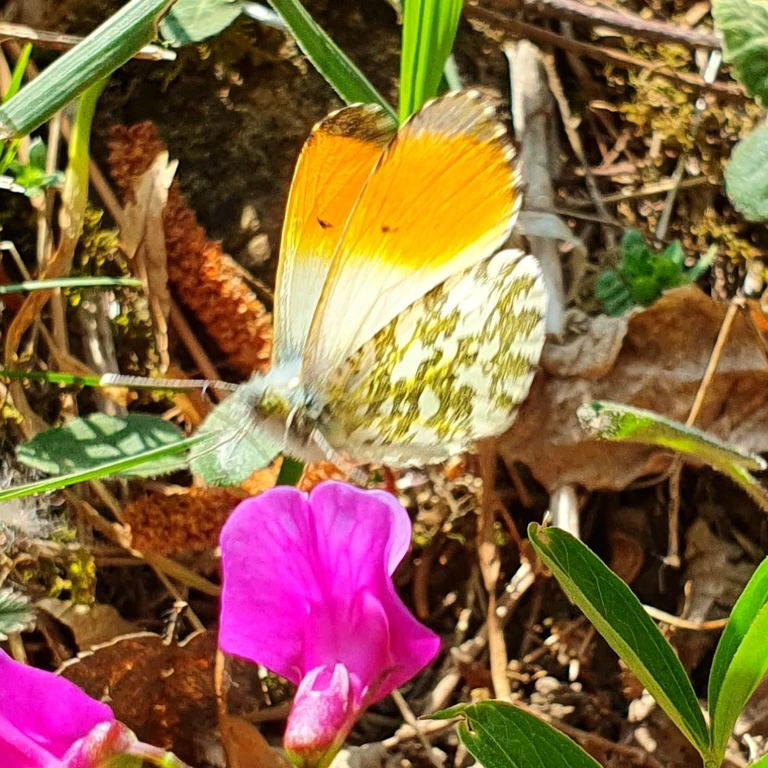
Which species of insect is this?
Anthocharis cardamines
